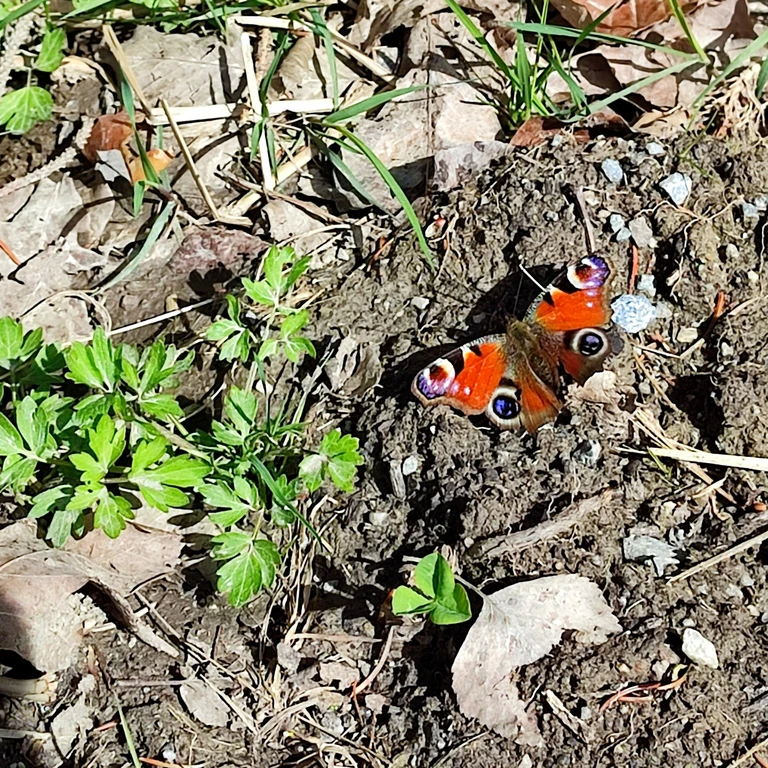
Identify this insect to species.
Aglais io
